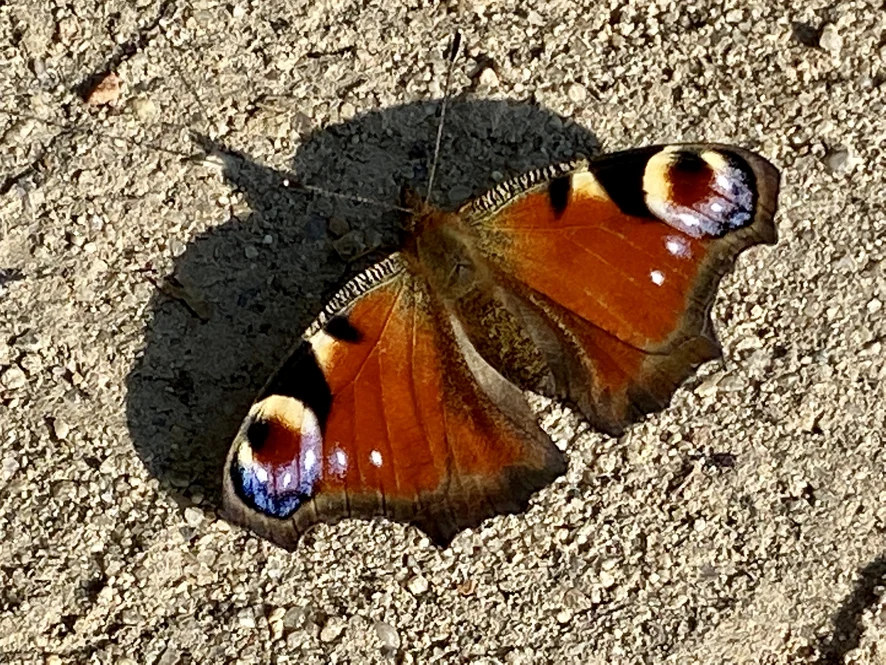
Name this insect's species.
Aglais io
